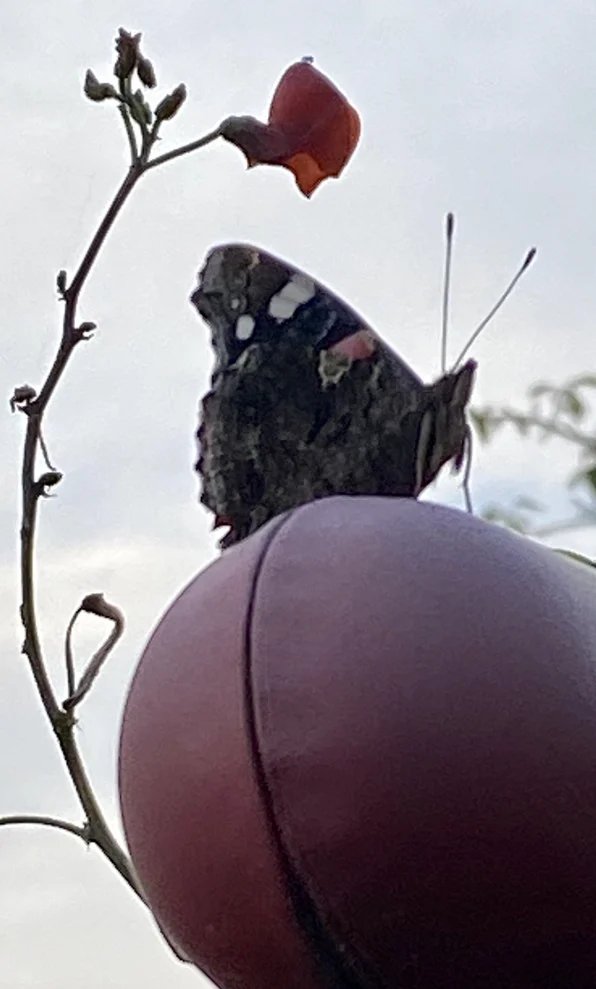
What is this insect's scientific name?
Vanessa atalanta
